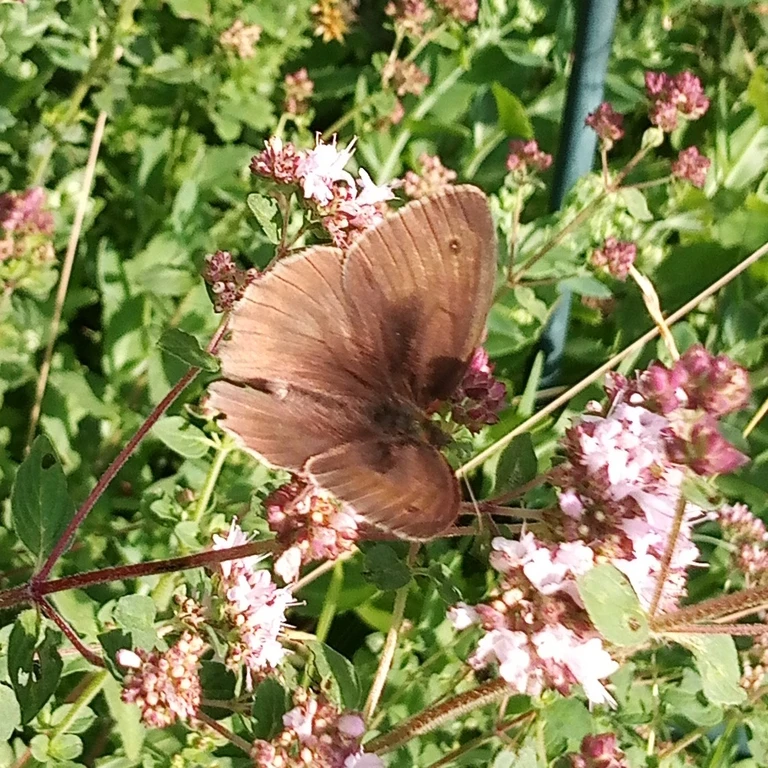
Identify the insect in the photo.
Maniola jurtina
